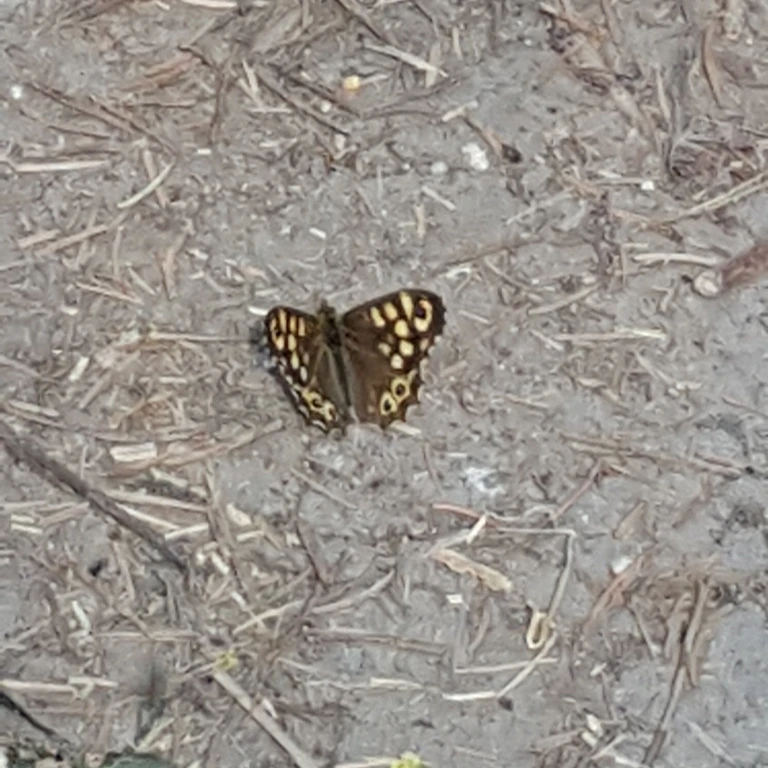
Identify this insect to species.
Pararge aegeria
